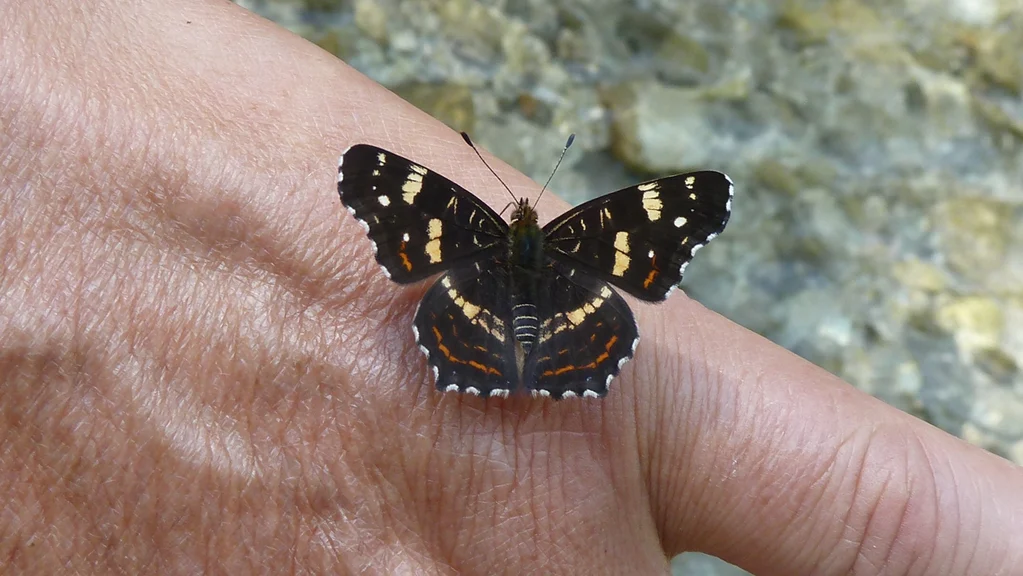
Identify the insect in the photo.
Araschnia levana
